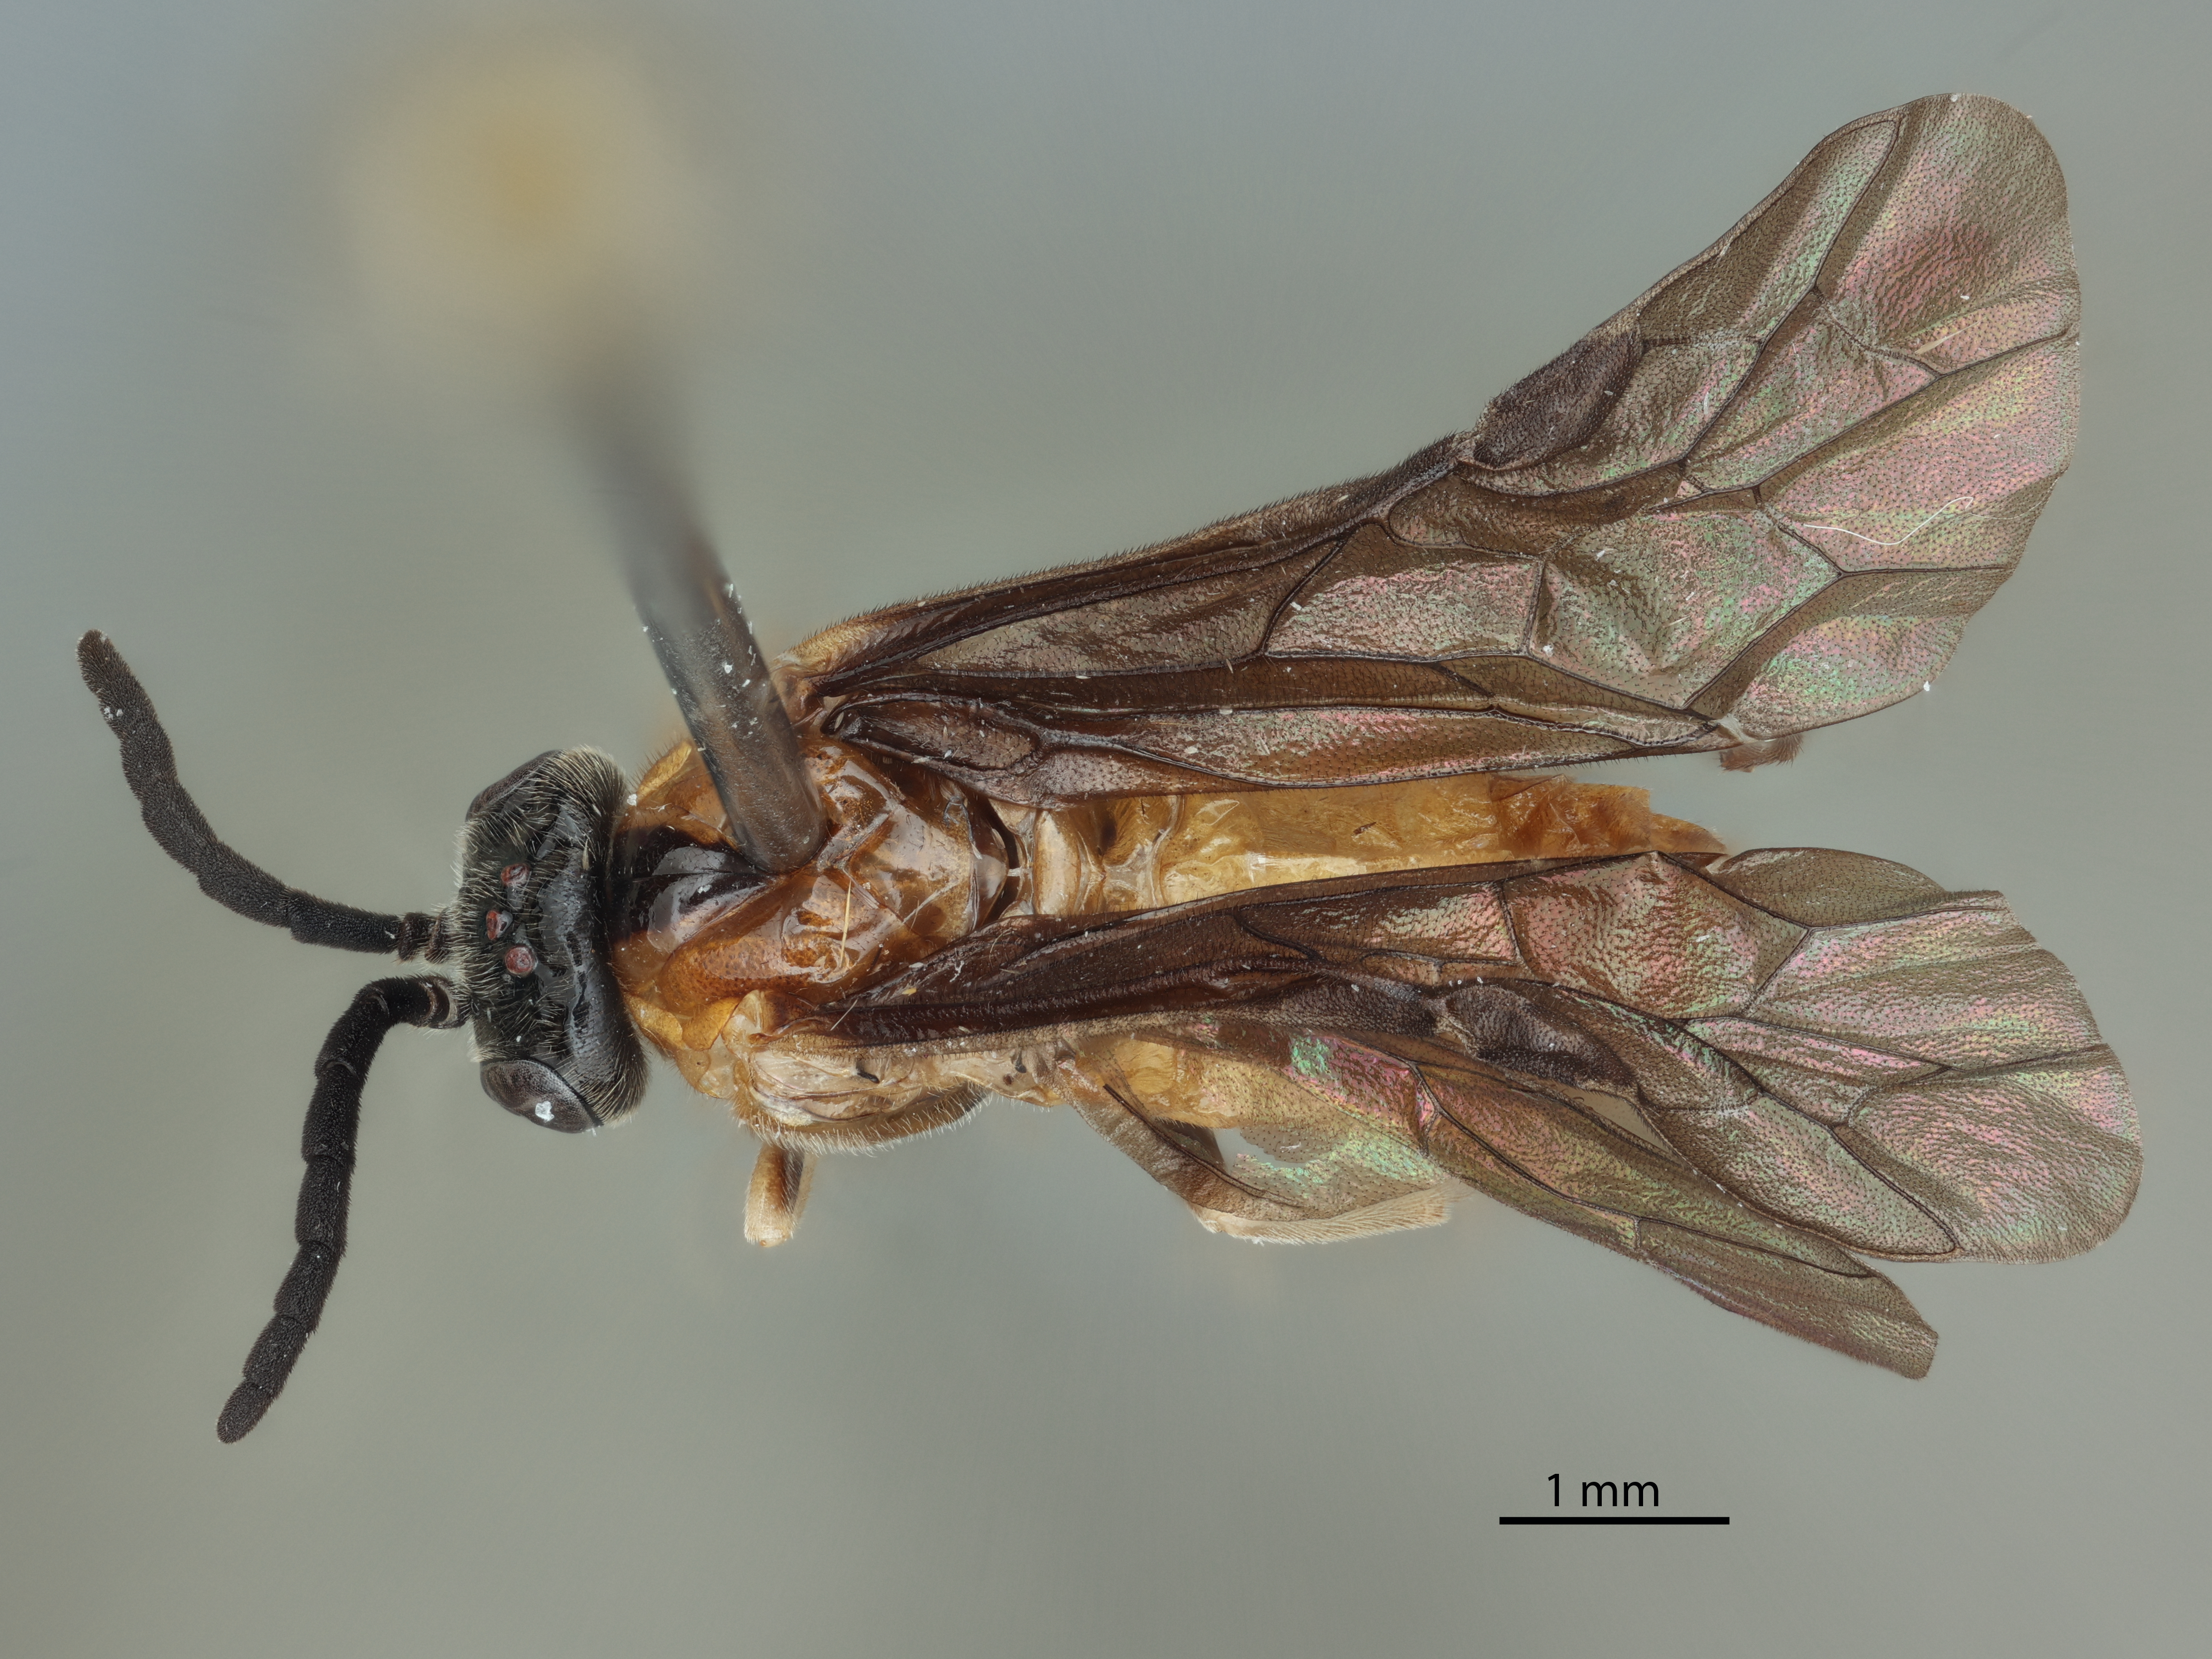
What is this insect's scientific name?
Eustromboceros arizonicus
